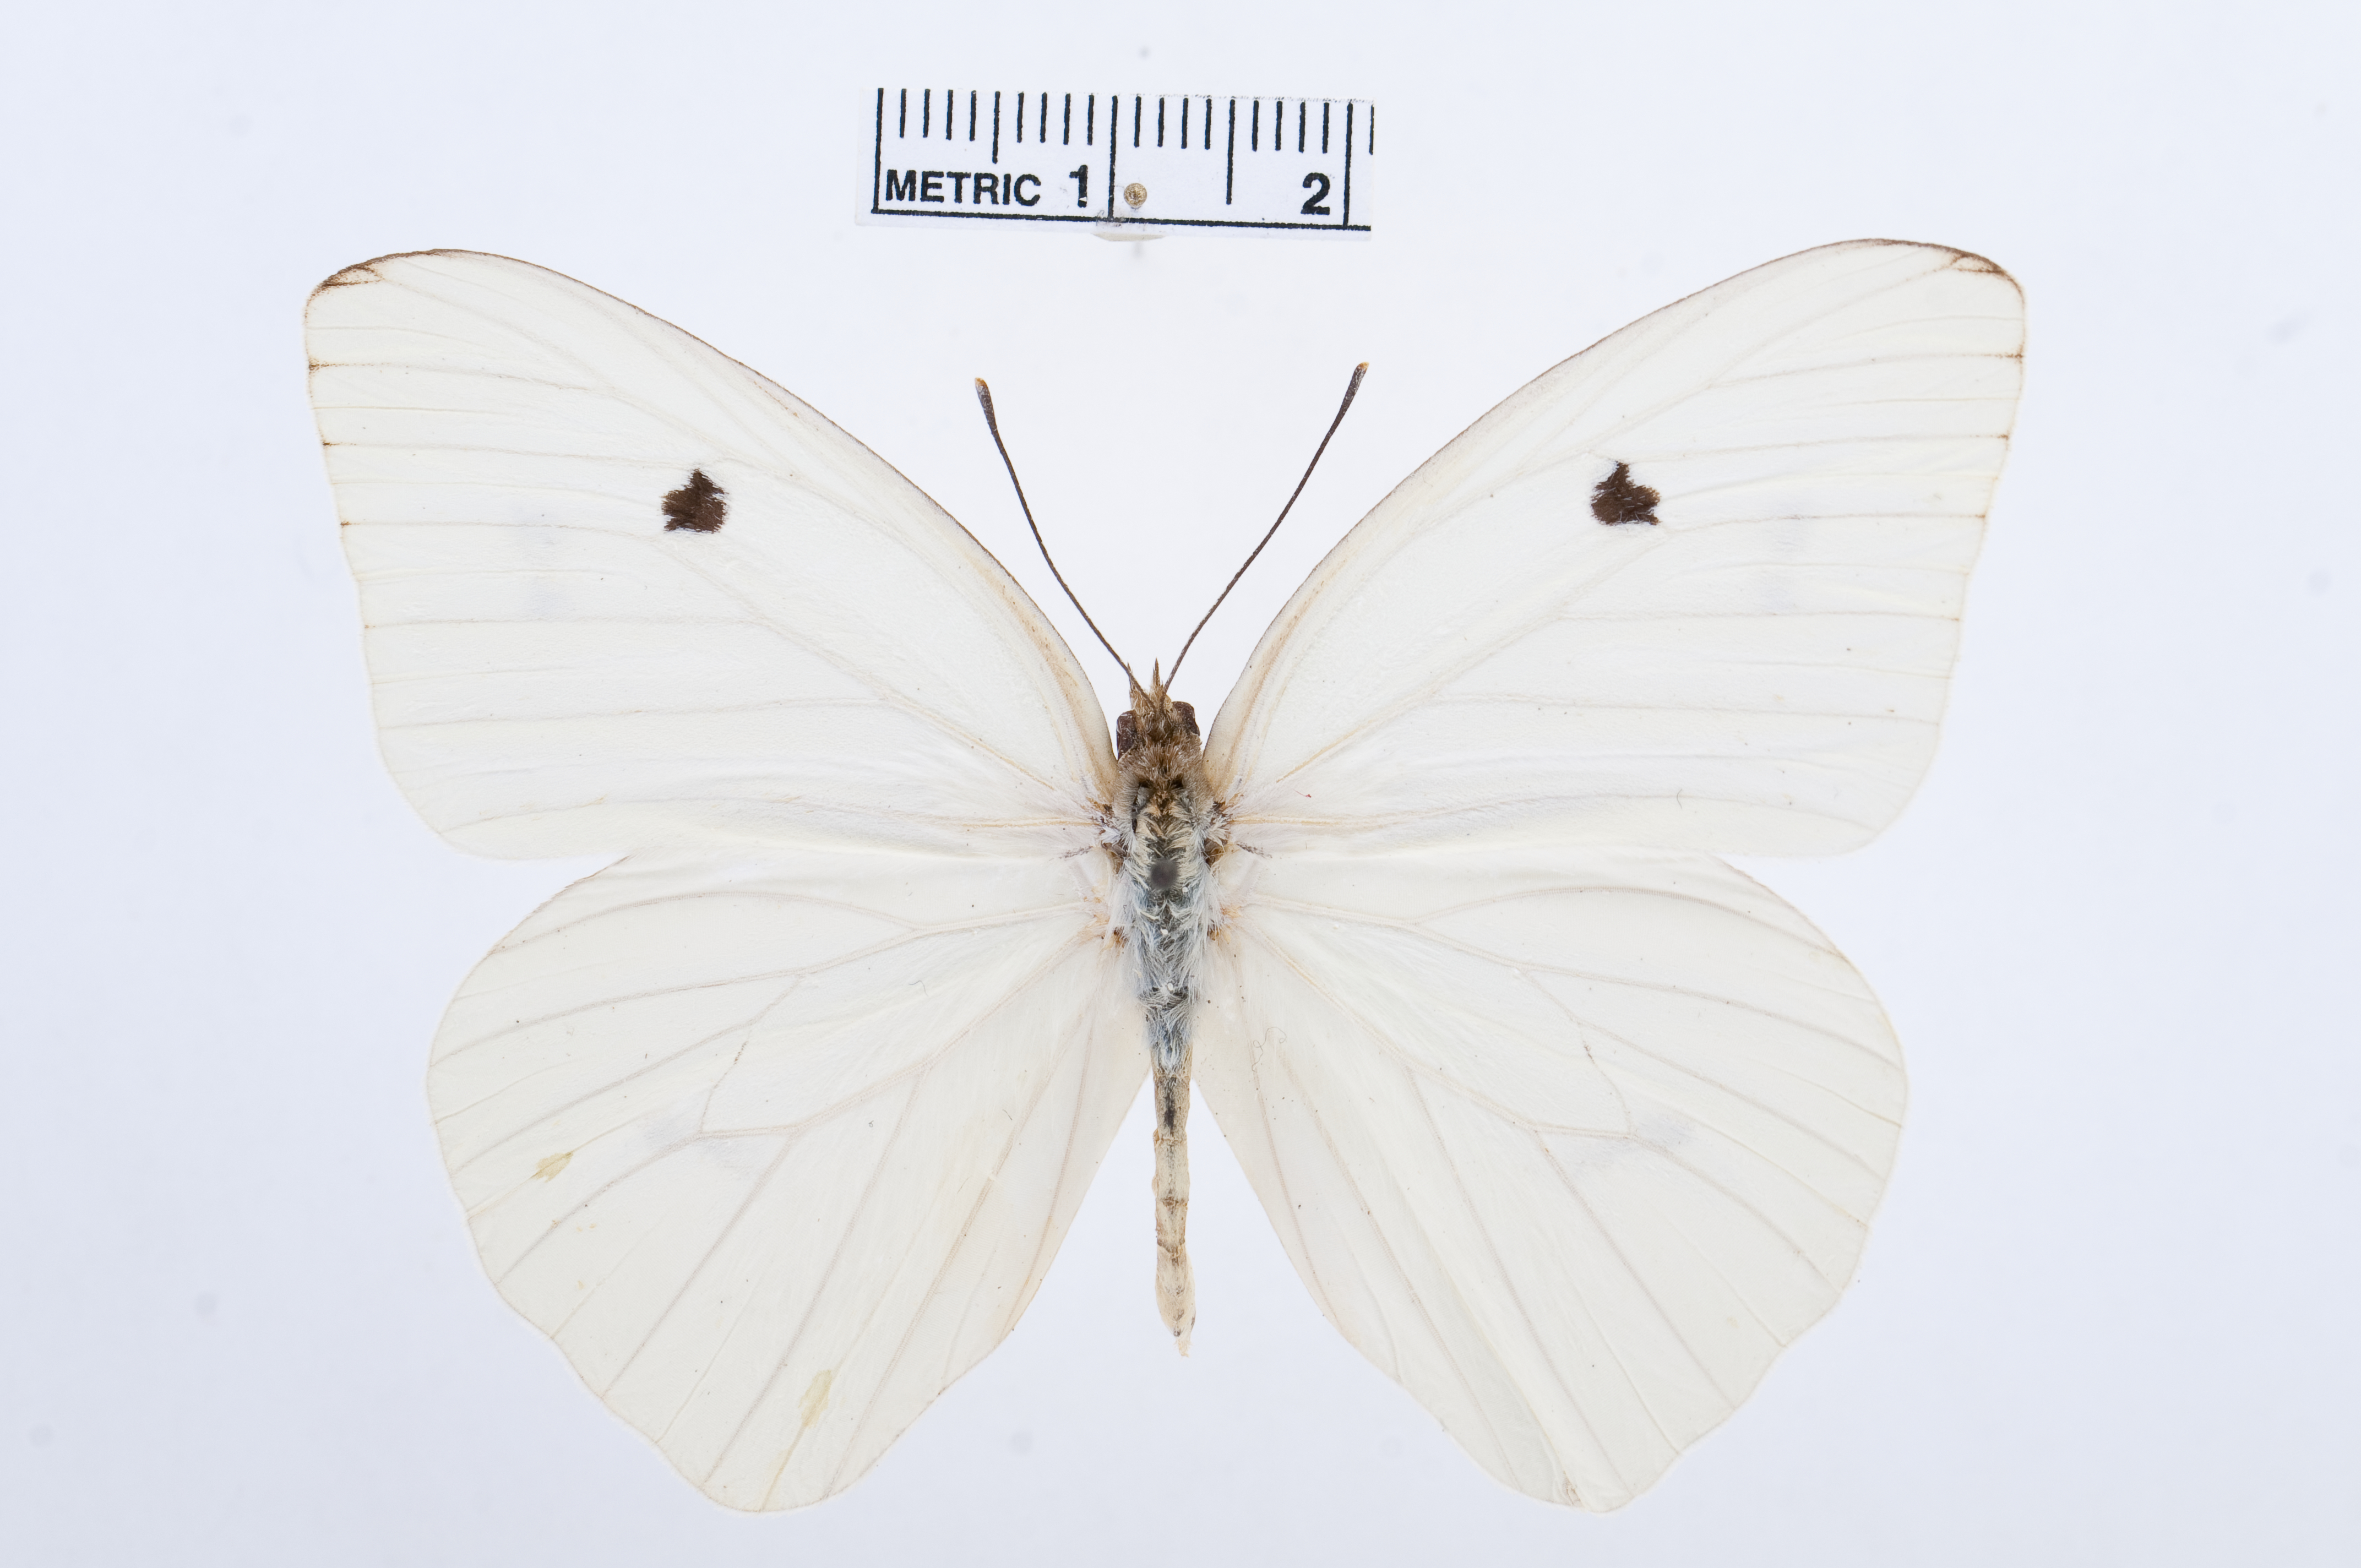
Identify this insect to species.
Ganyra josephina
